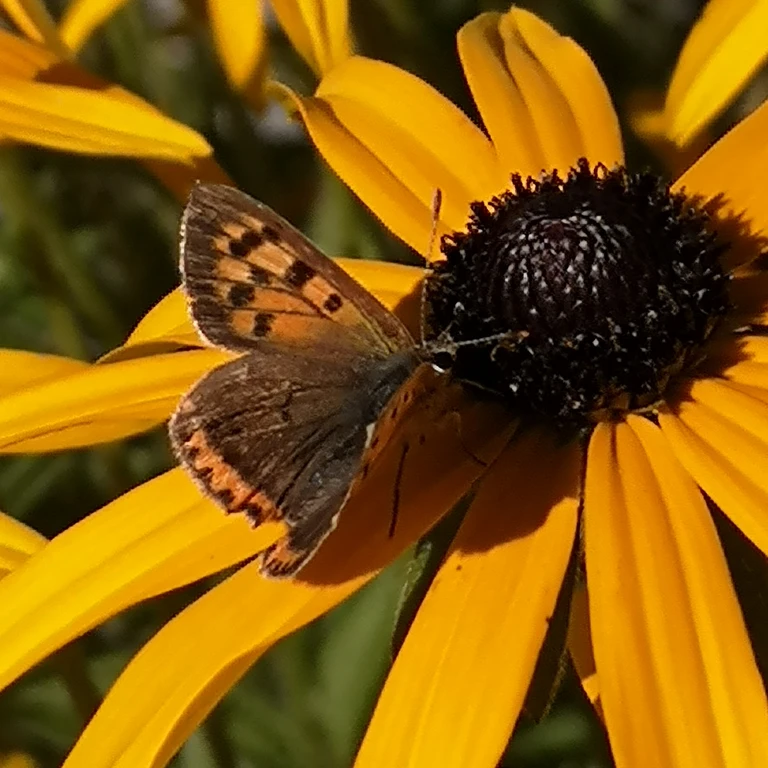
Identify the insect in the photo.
Lycaena phlaeas
